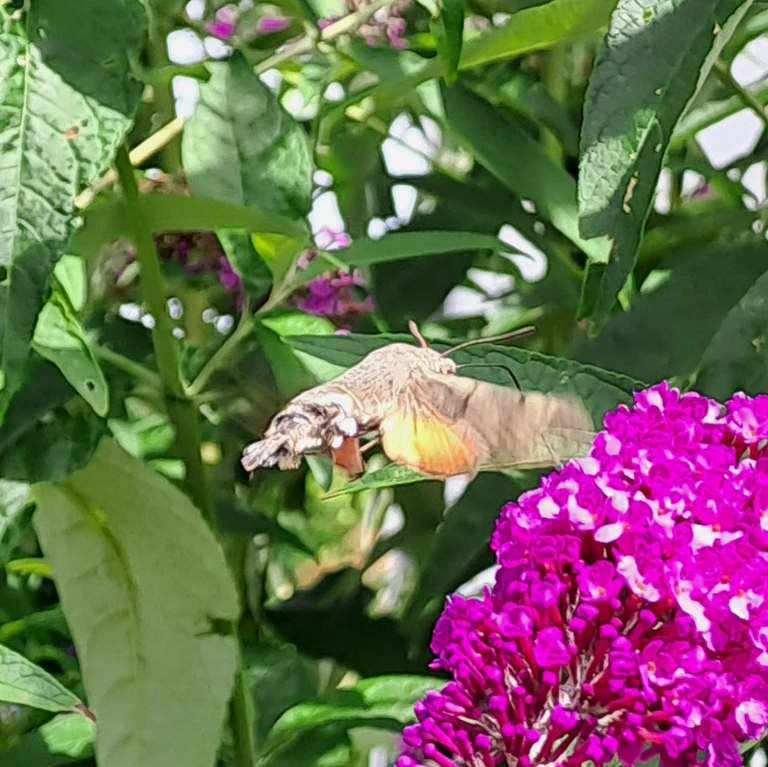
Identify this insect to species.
Macroglossum stellatarum
